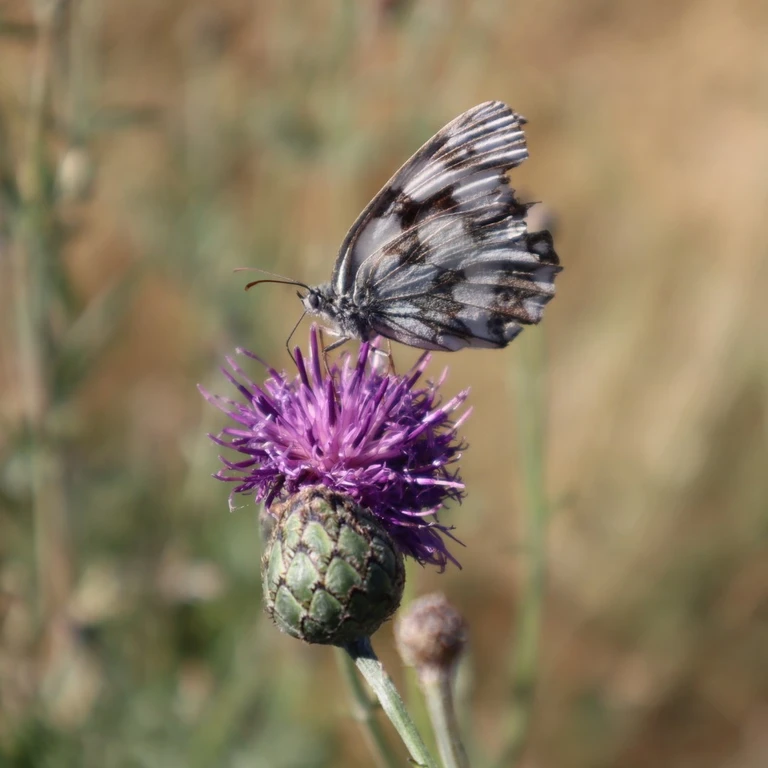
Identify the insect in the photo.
Melanargia galathea
